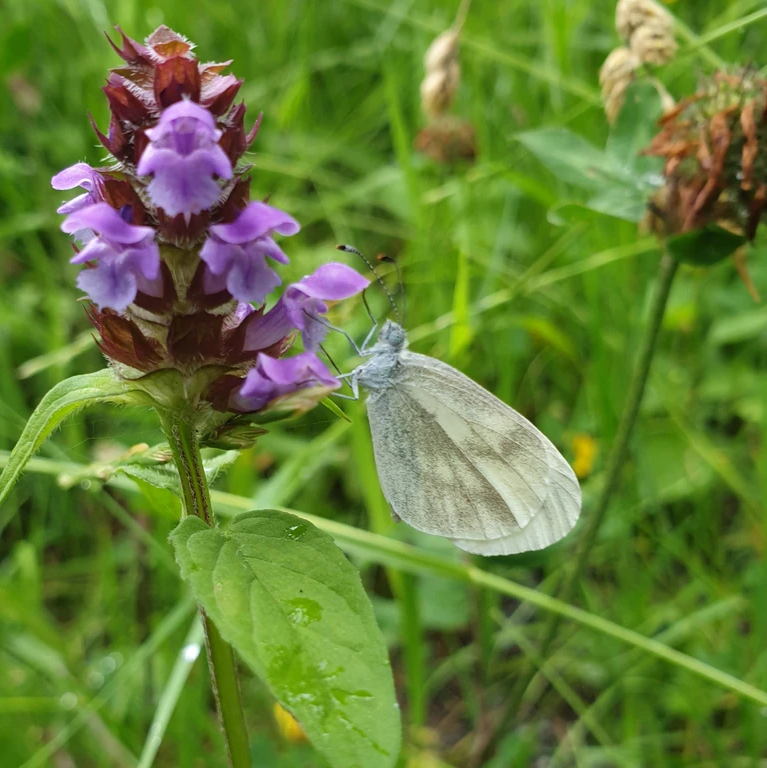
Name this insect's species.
Leptidea sinapis/juvernica
